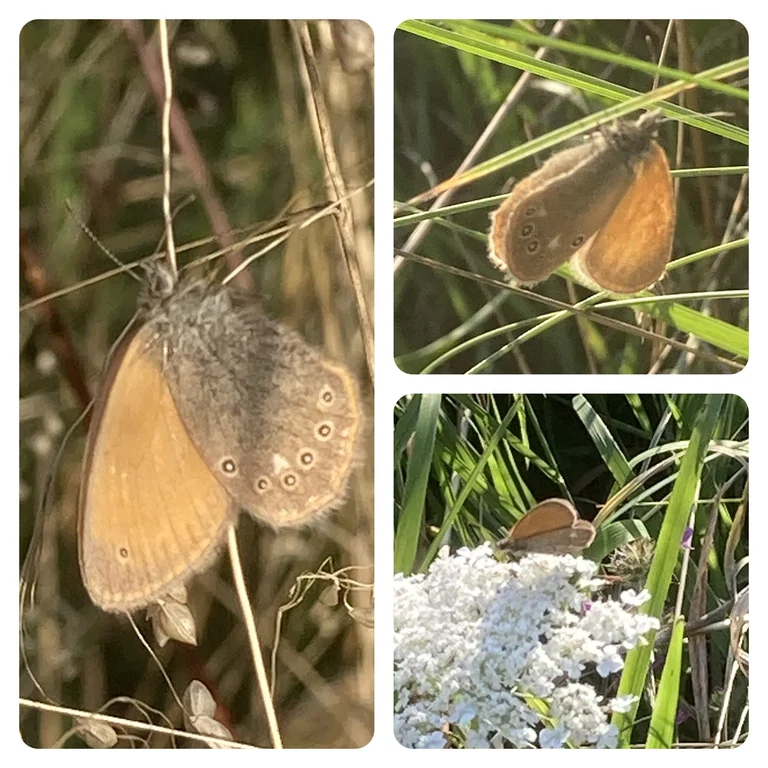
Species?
Coenonympha glycerion (also Coenonympha iphis)
